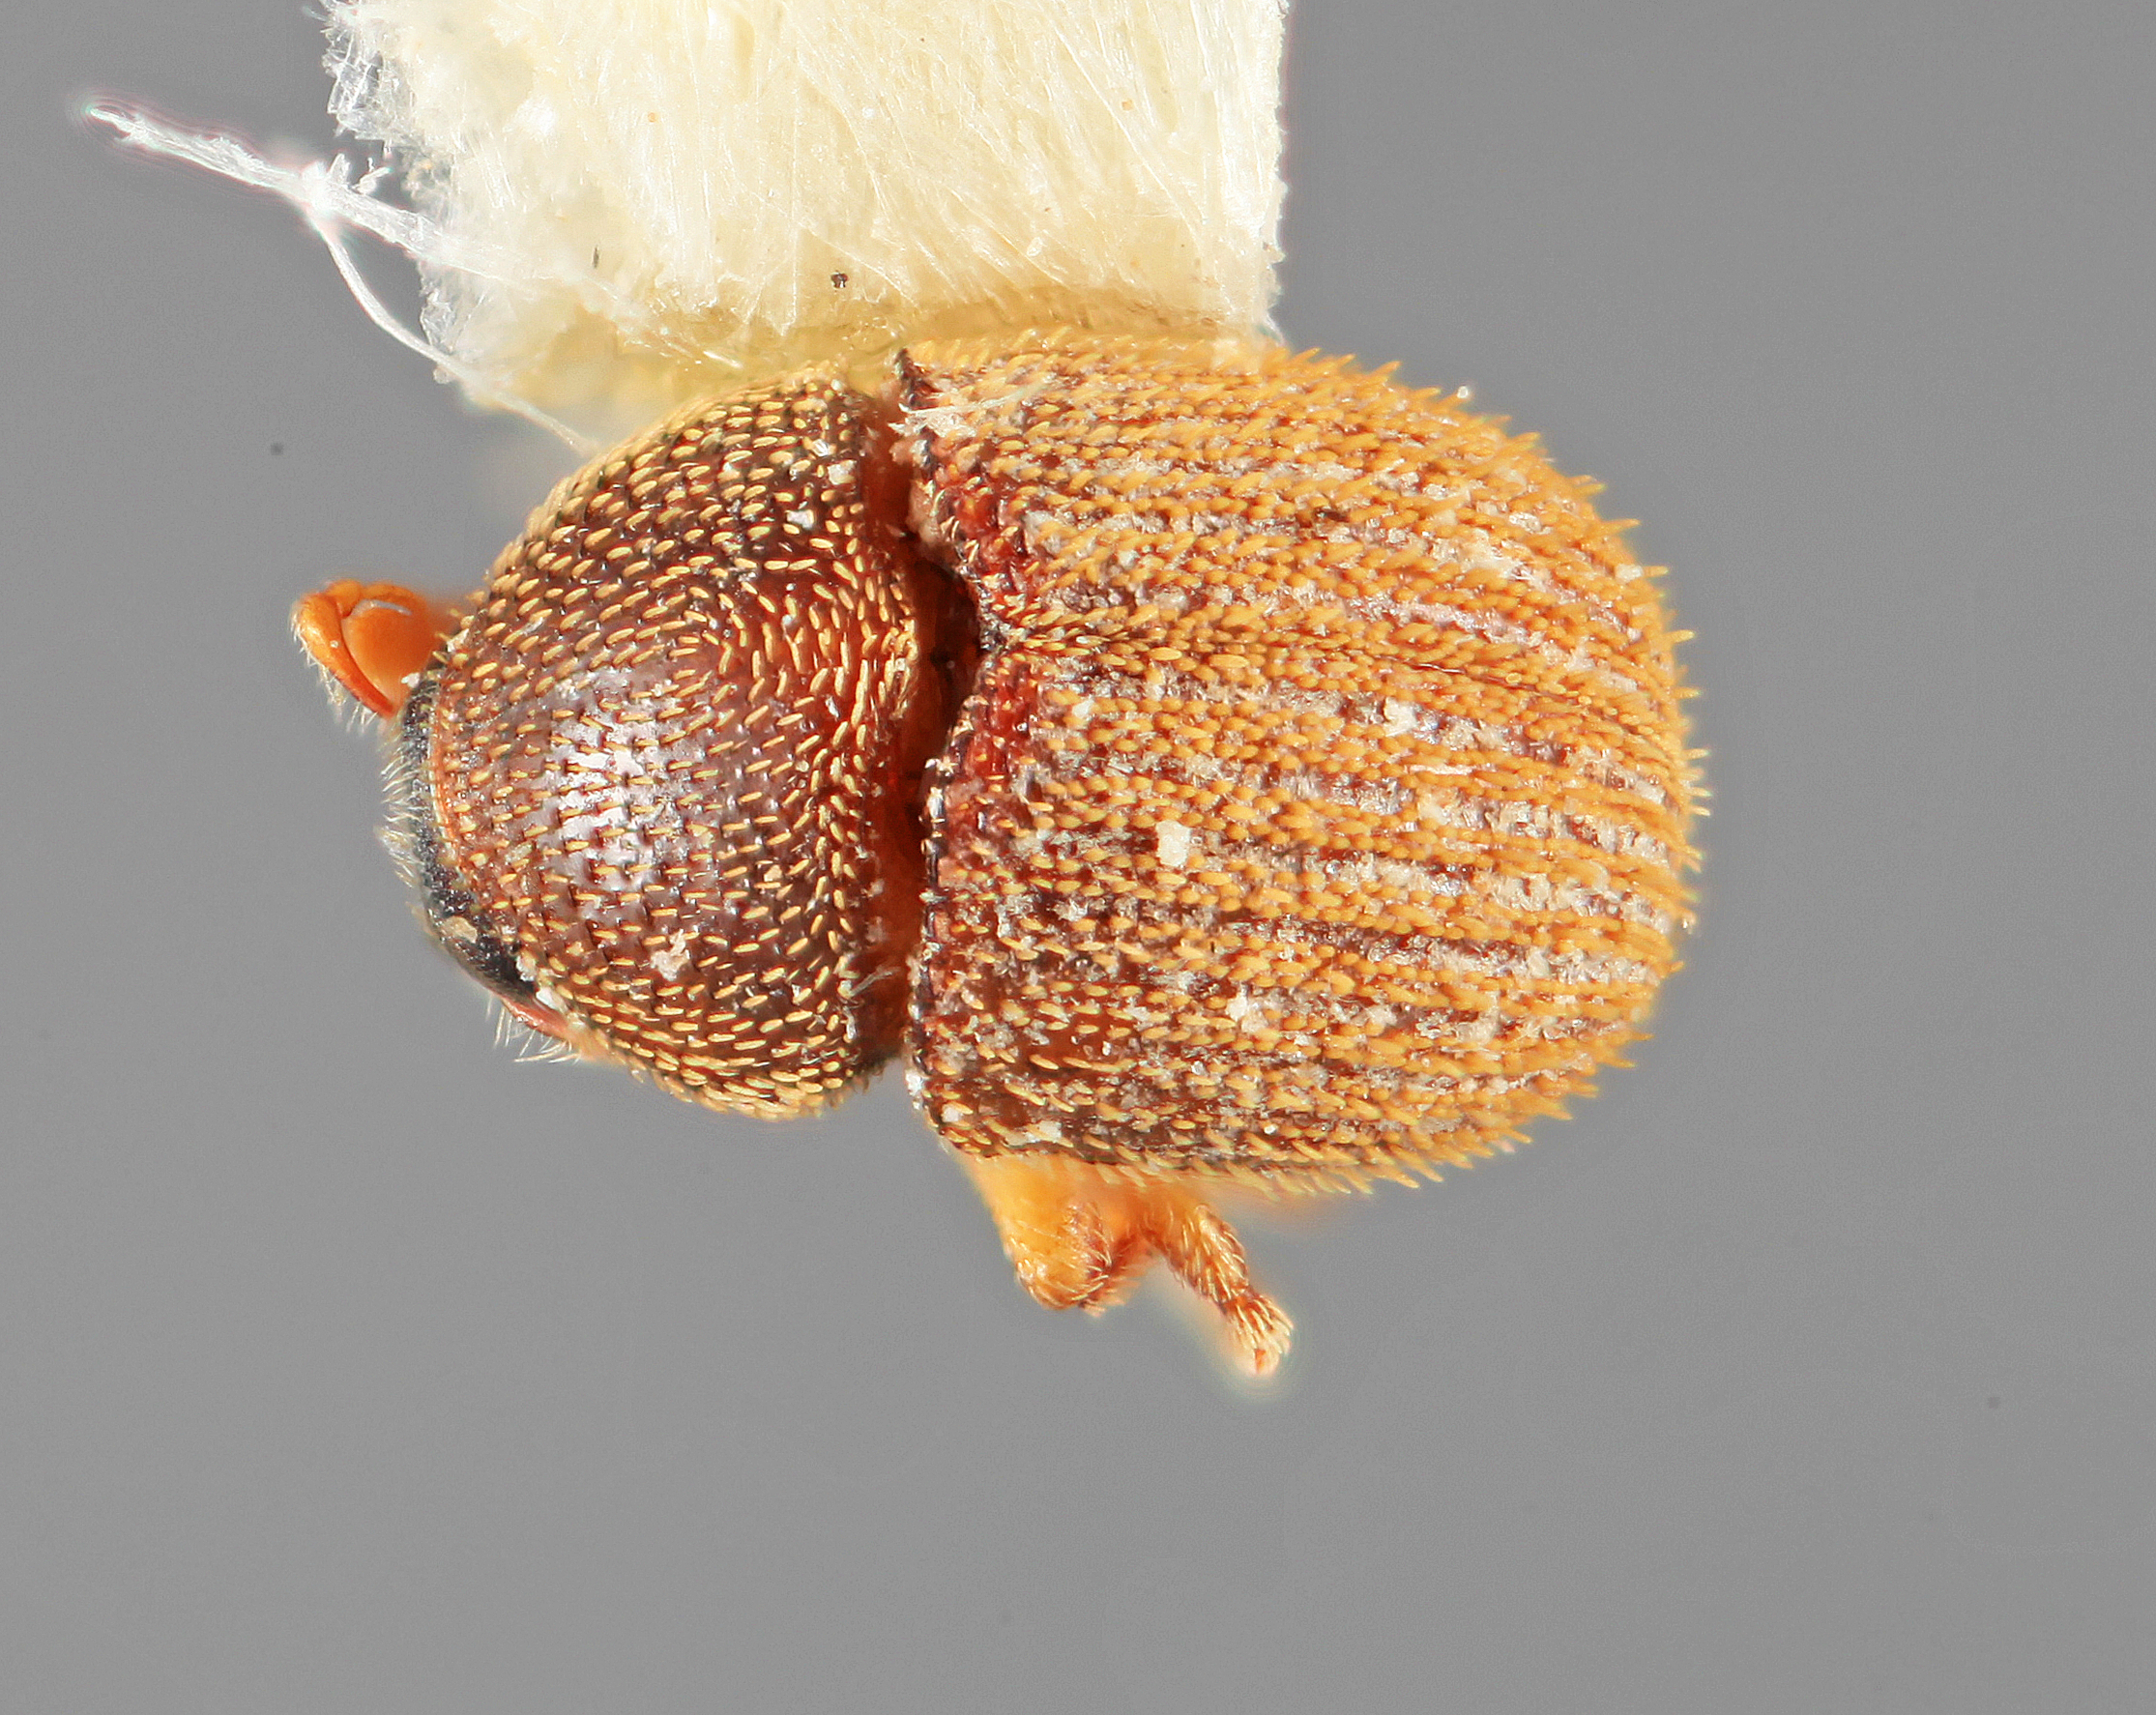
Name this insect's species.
Chramesus securus
